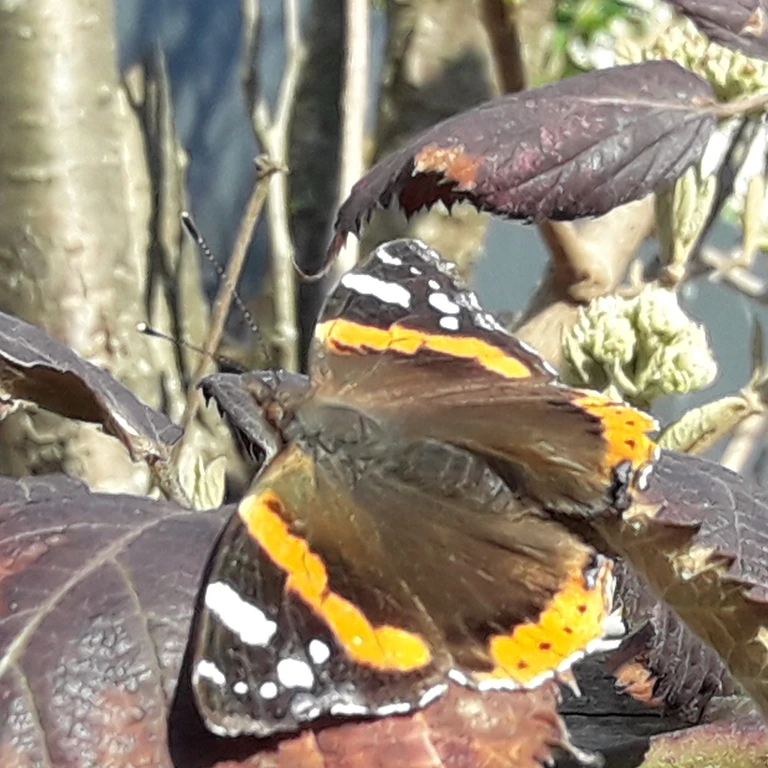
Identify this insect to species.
Vanessa atalanta
